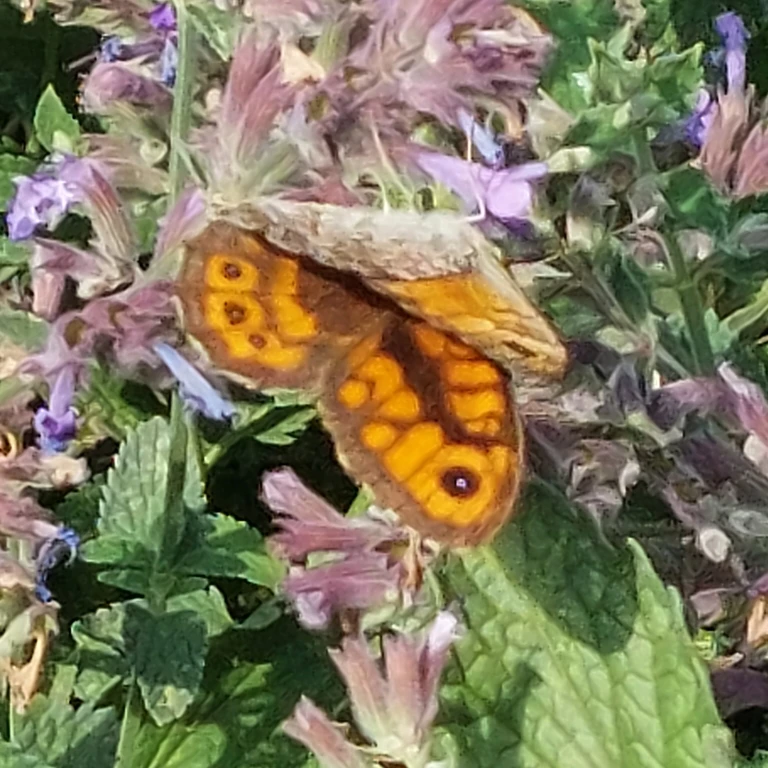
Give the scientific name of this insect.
Lasiommata megera (also Pararge megera)
